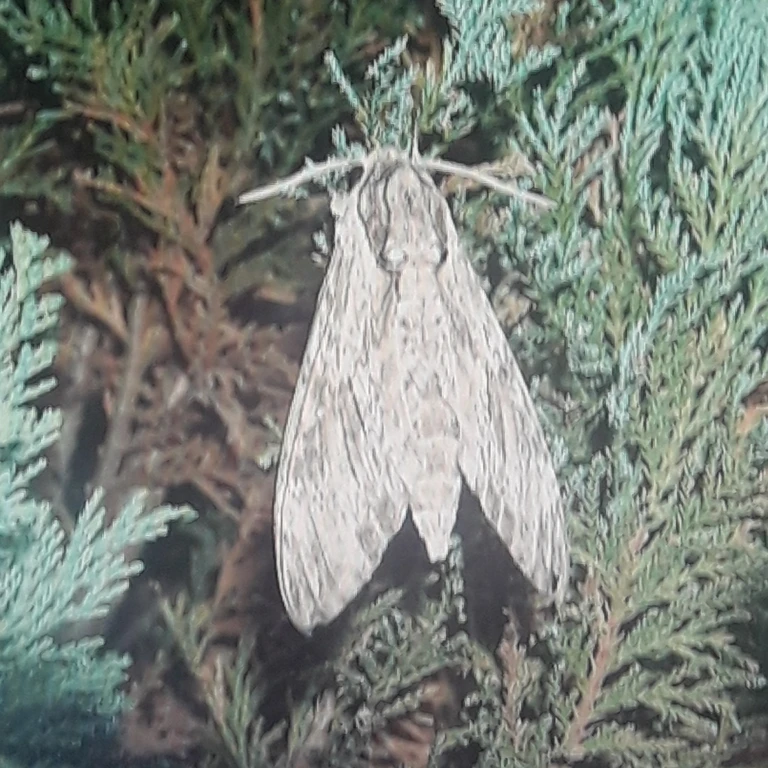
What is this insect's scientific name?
Agrius convolvuli
